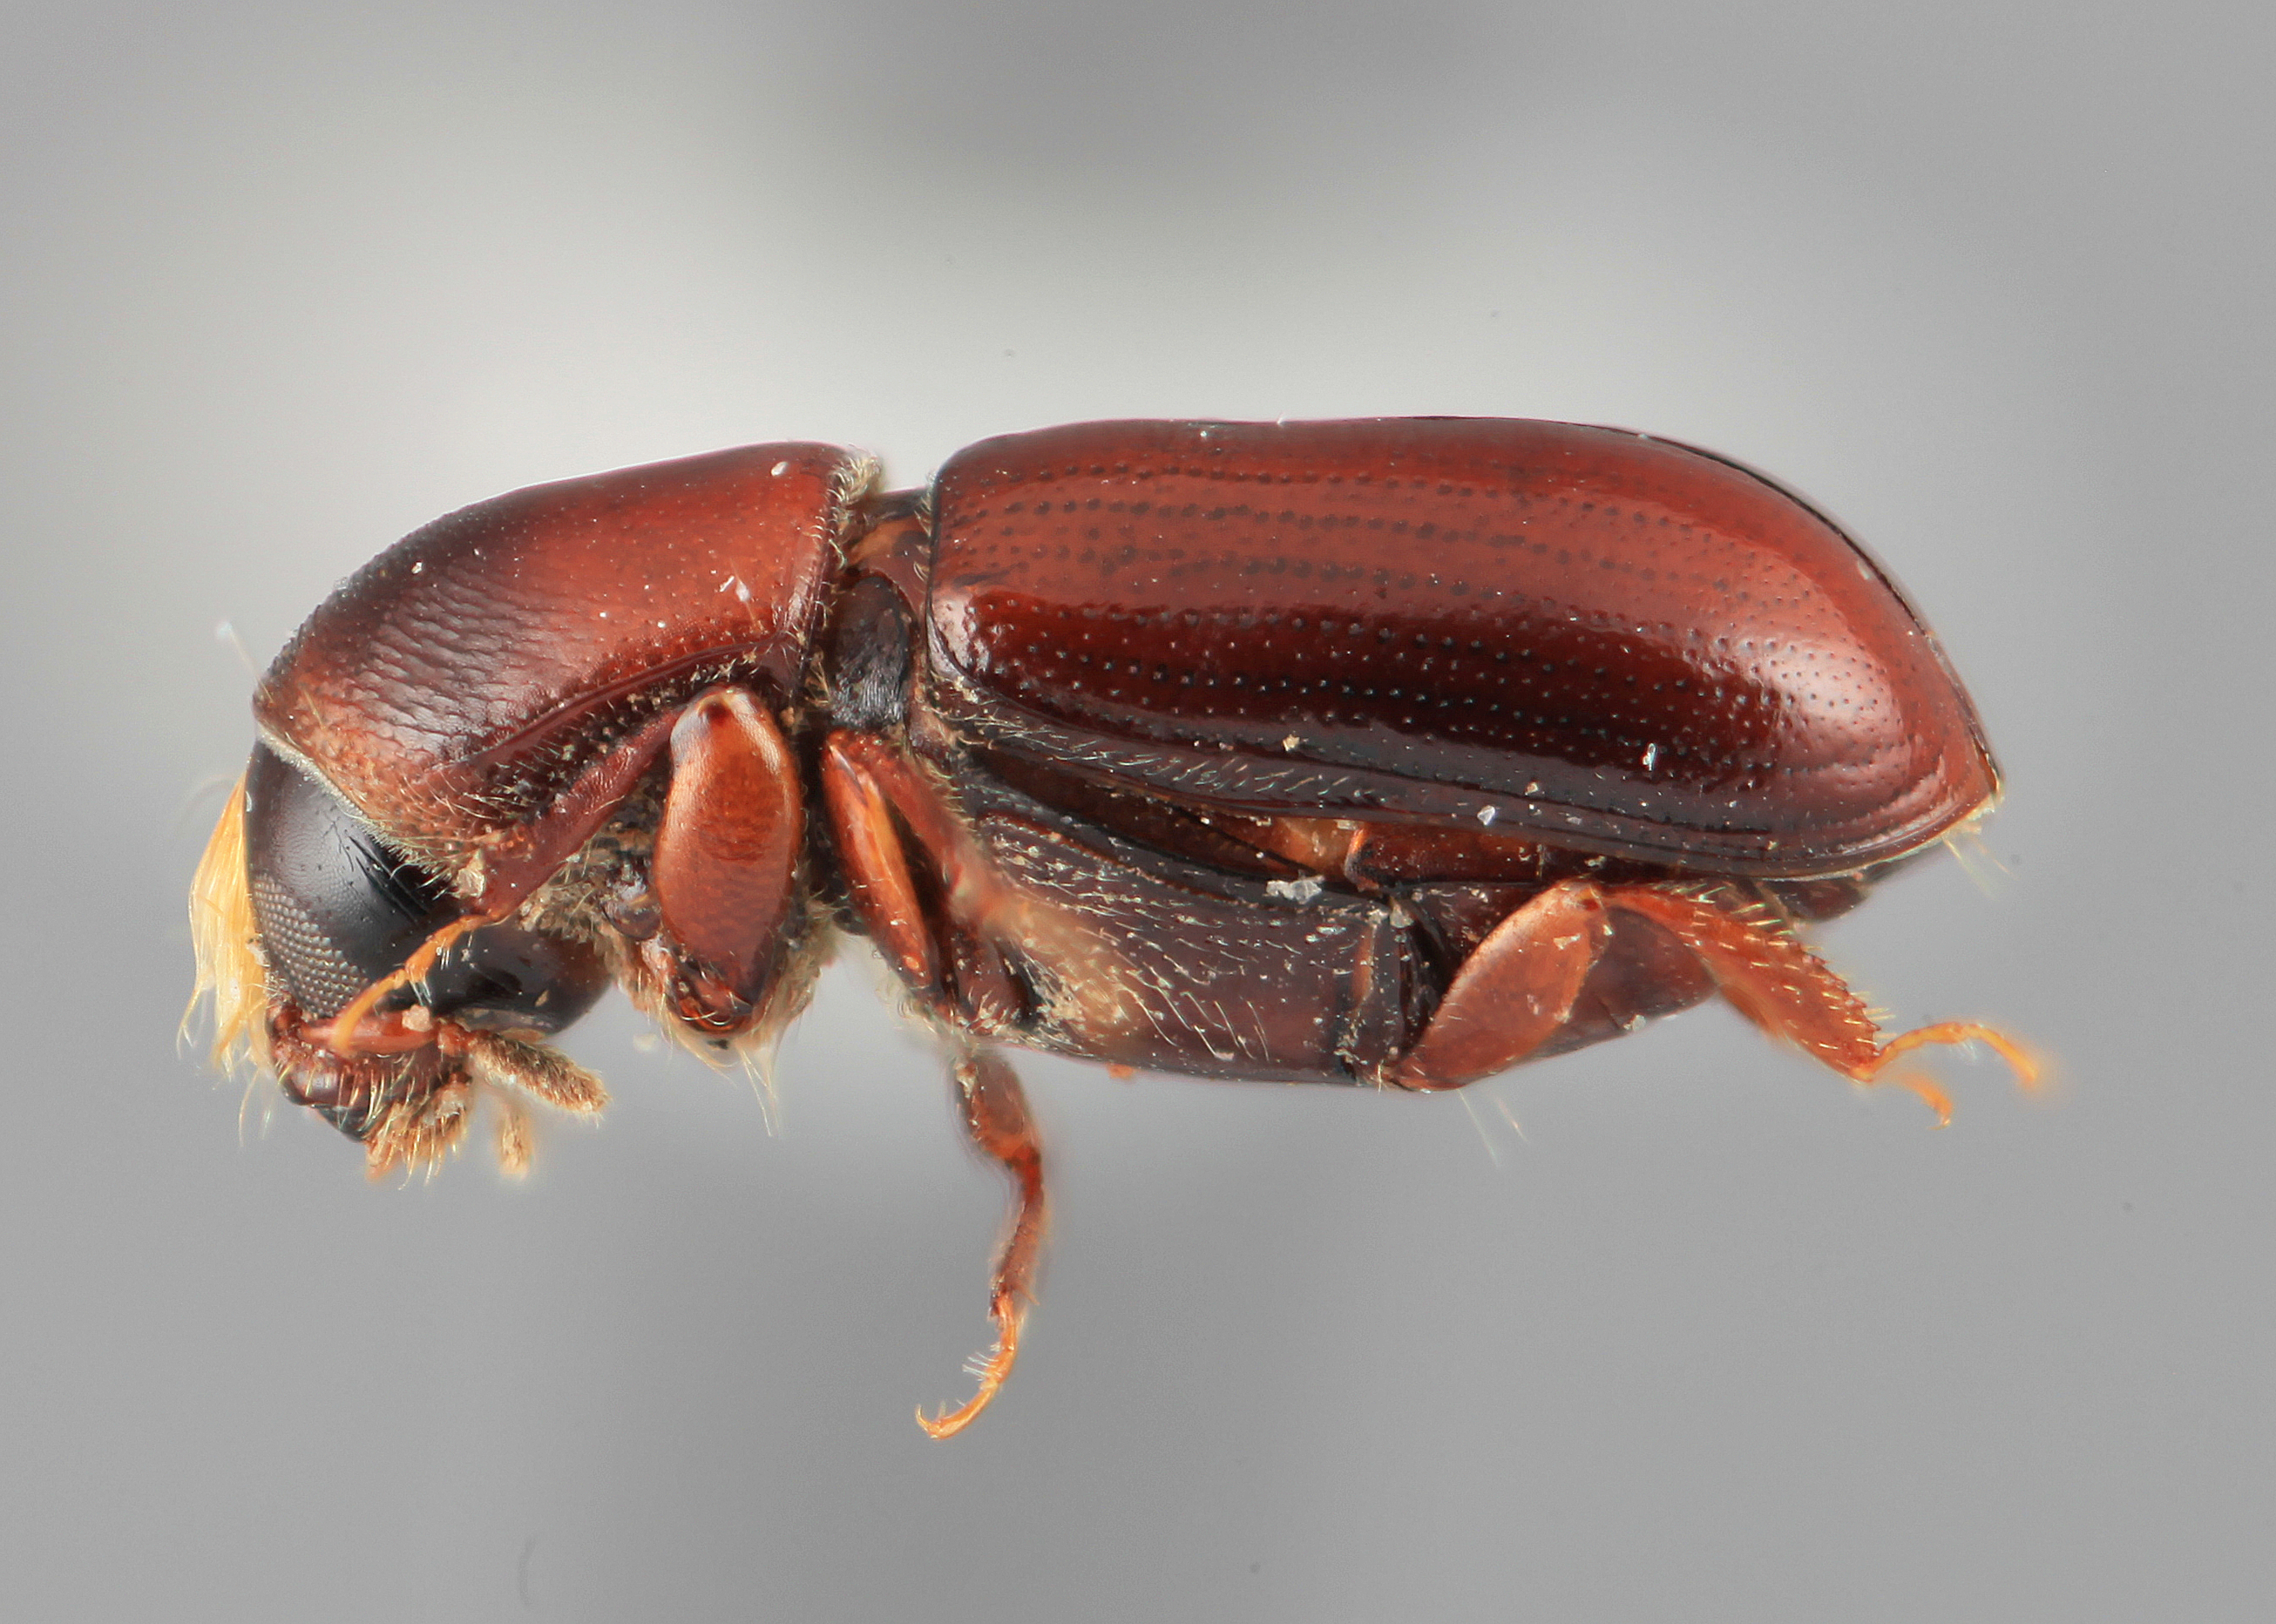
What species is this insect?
Scolytodes alni
